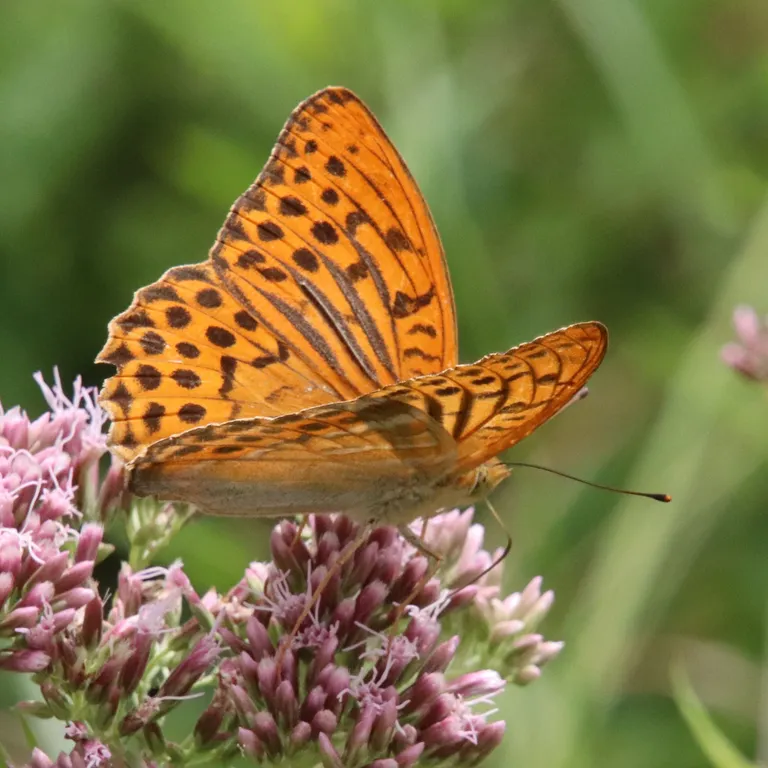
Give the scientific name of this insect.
Argynnis paphia
